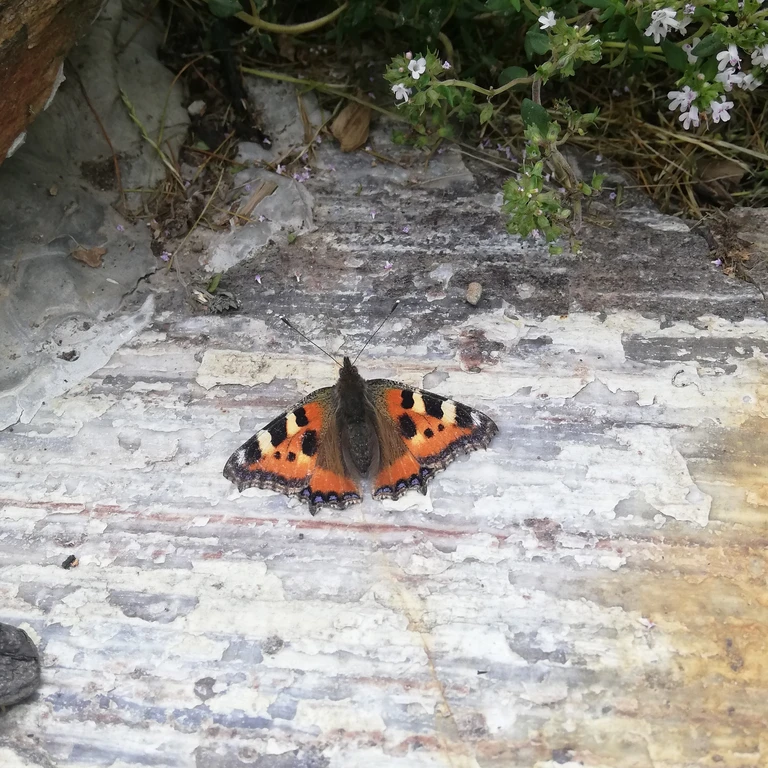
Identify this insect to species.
Aglais urticae
